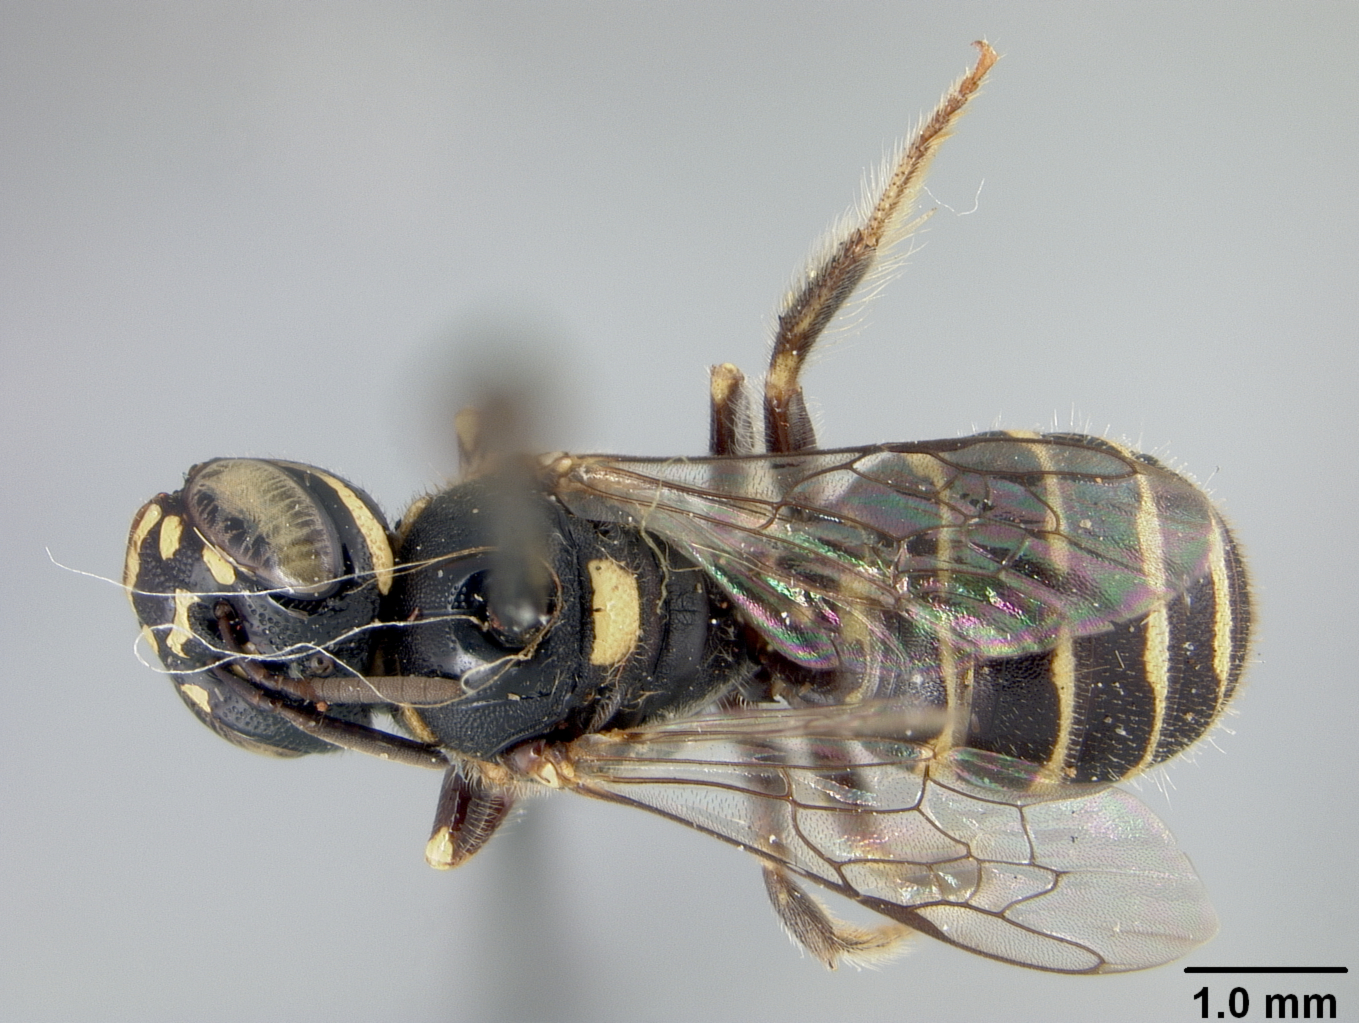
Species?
Ceratina tropica
